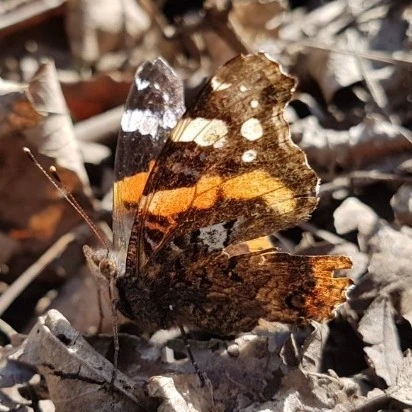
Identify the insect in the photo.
Vanessa atalanta
